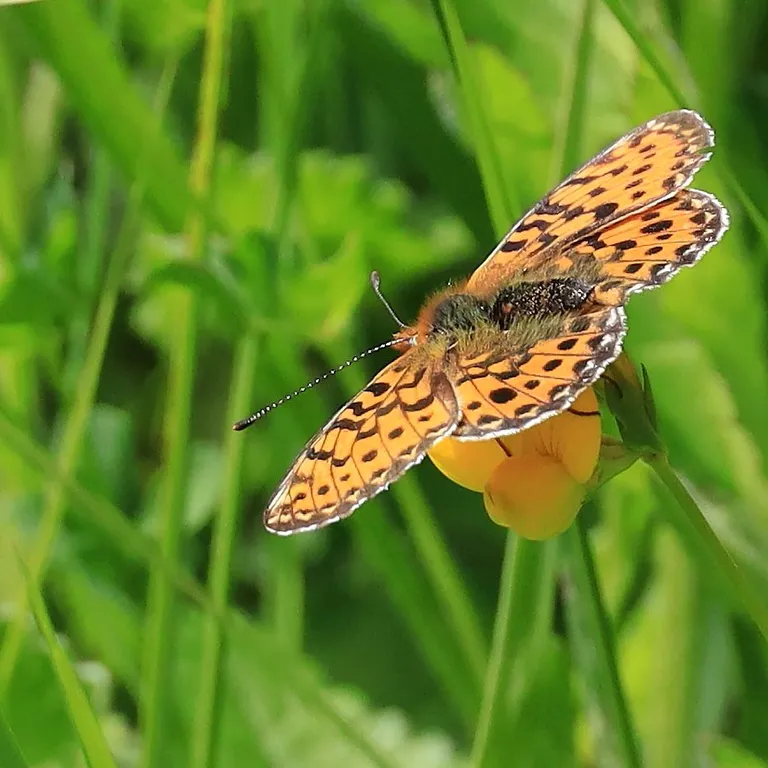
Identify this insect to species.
Boloria euphrosyne (also Clossiana euphrosyne)
